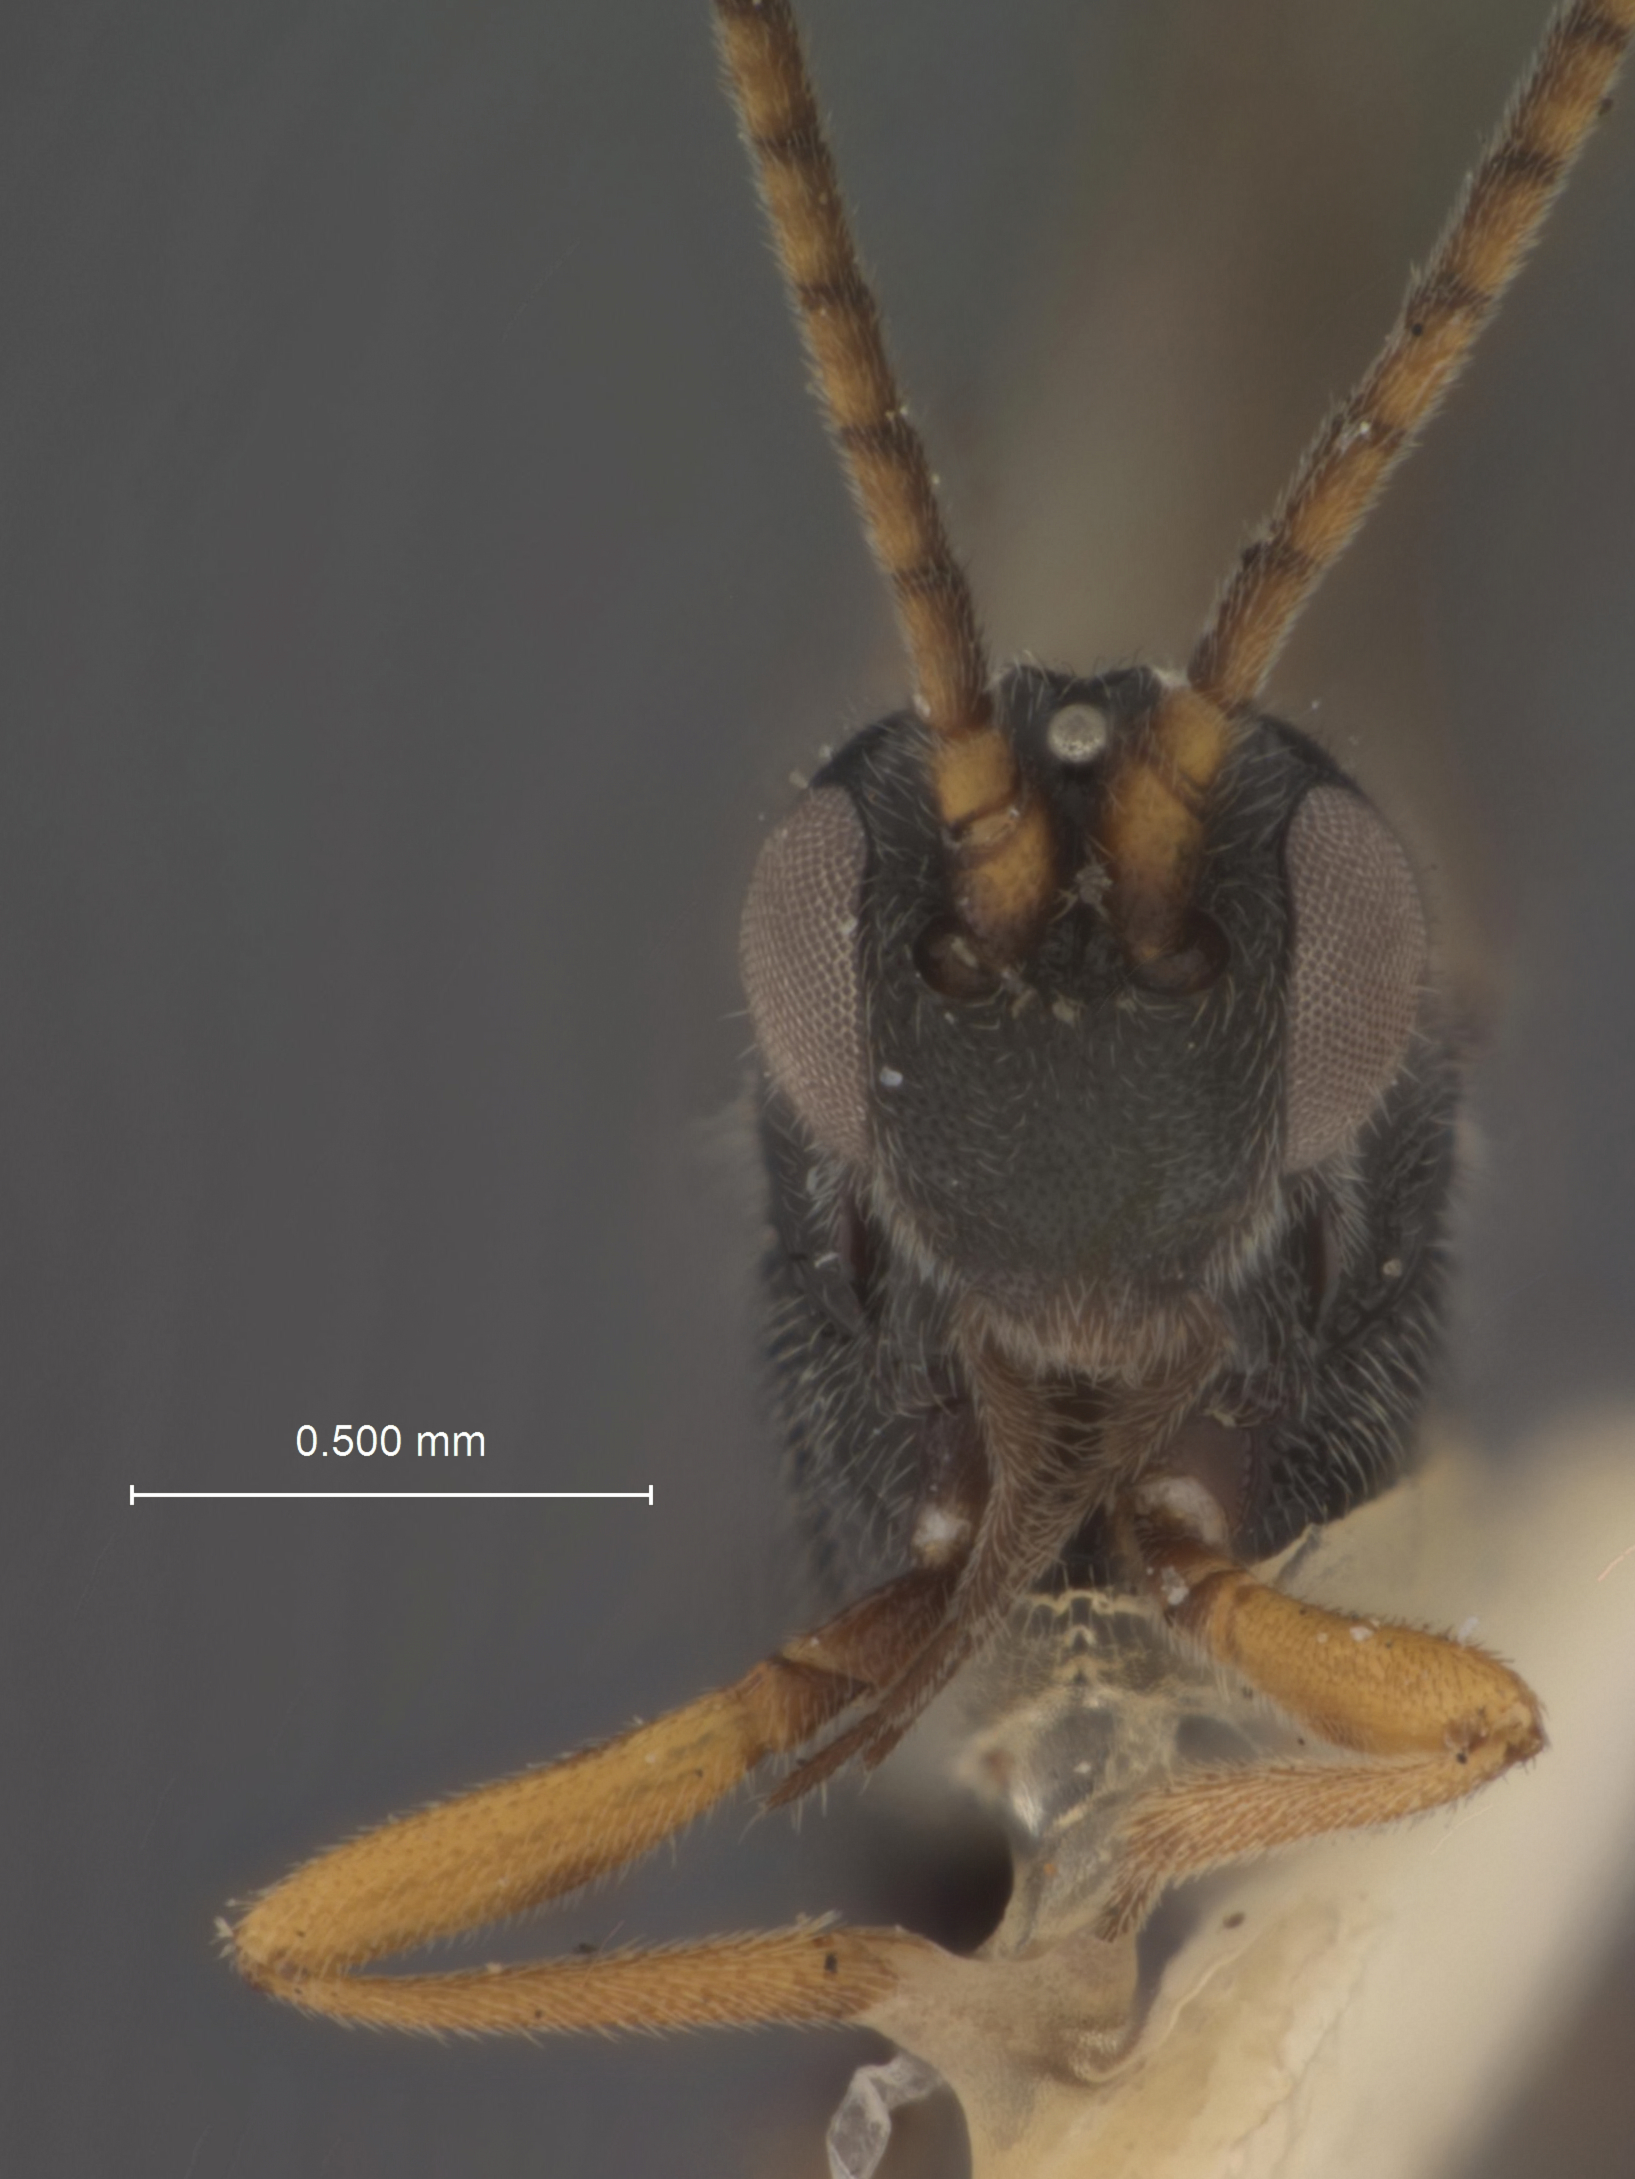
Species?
Orgilus scaber
